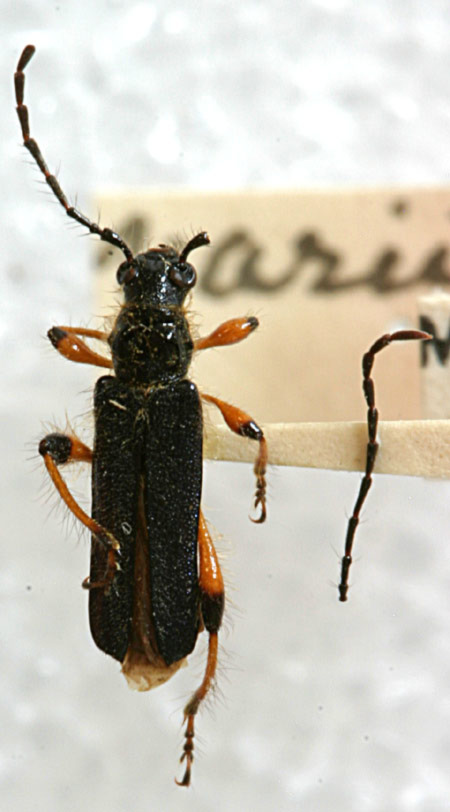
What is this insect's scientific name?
Lampropterus cyanipennis (also Callimus variipes)
